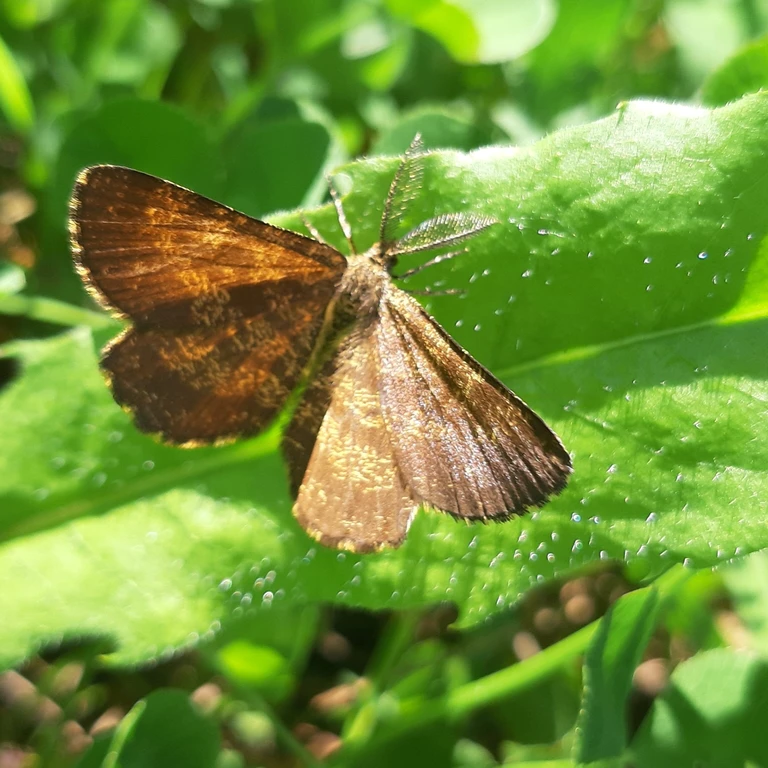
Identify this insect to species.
Ematurga atomaria
